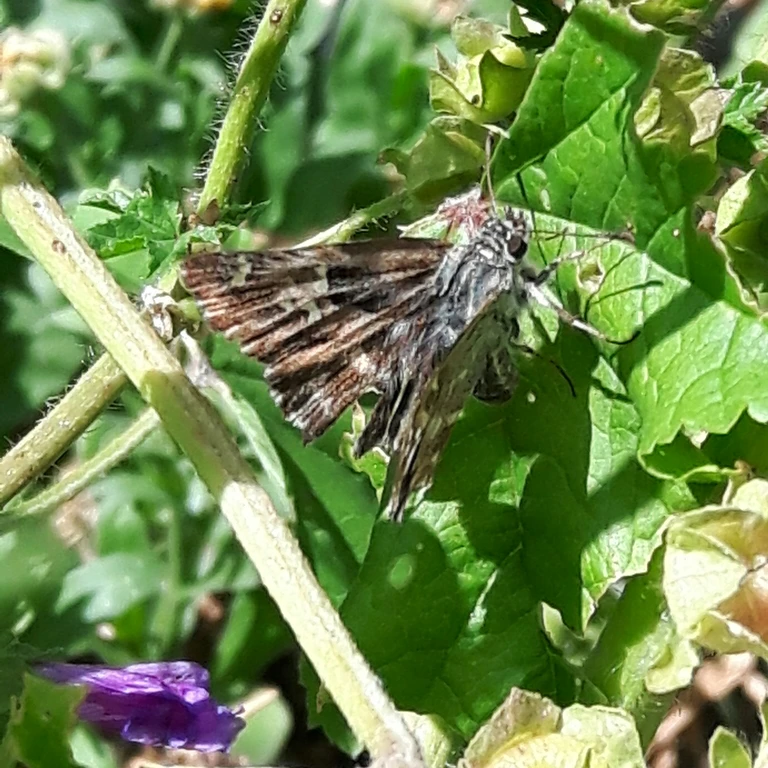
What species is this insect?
Carcharodus alceae
